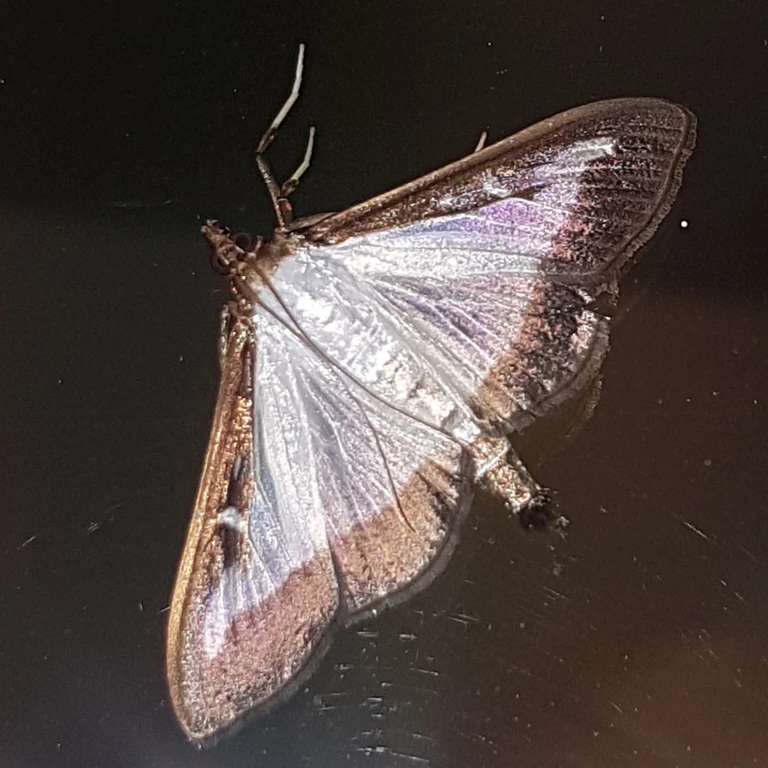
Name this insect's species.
Cydalima perspectalis
